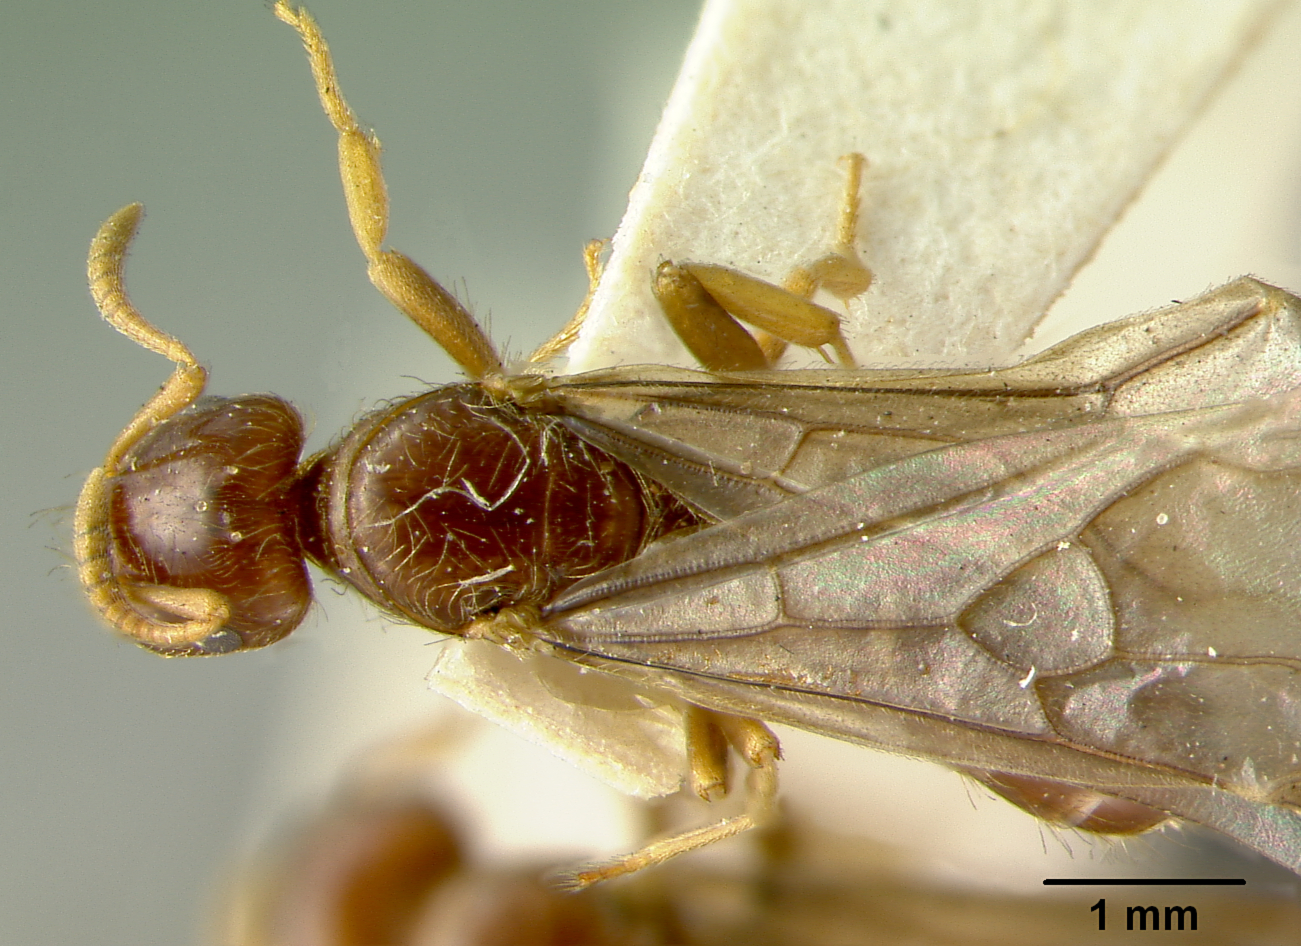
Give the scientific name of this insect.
Lasius interjectus
